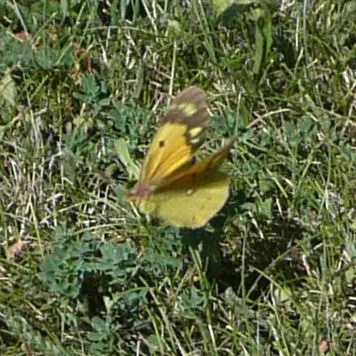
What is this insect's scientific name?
Colias croceus
